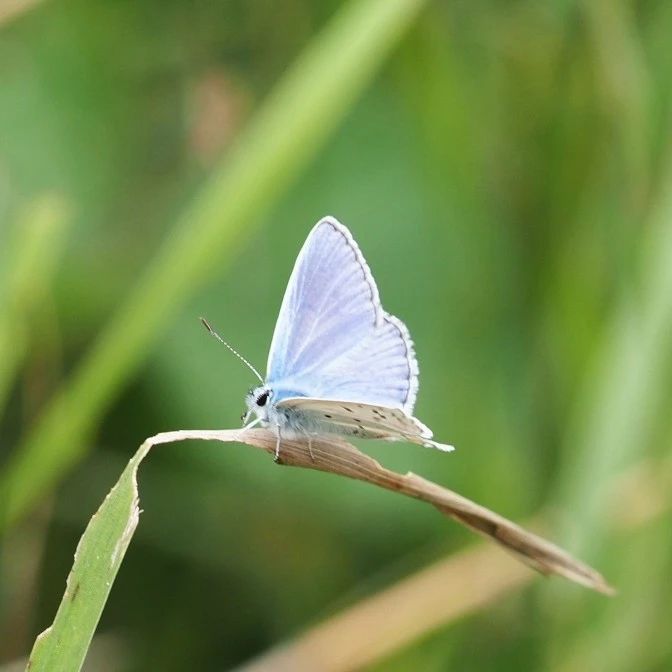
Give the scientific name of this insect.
Polyommatus icarus
